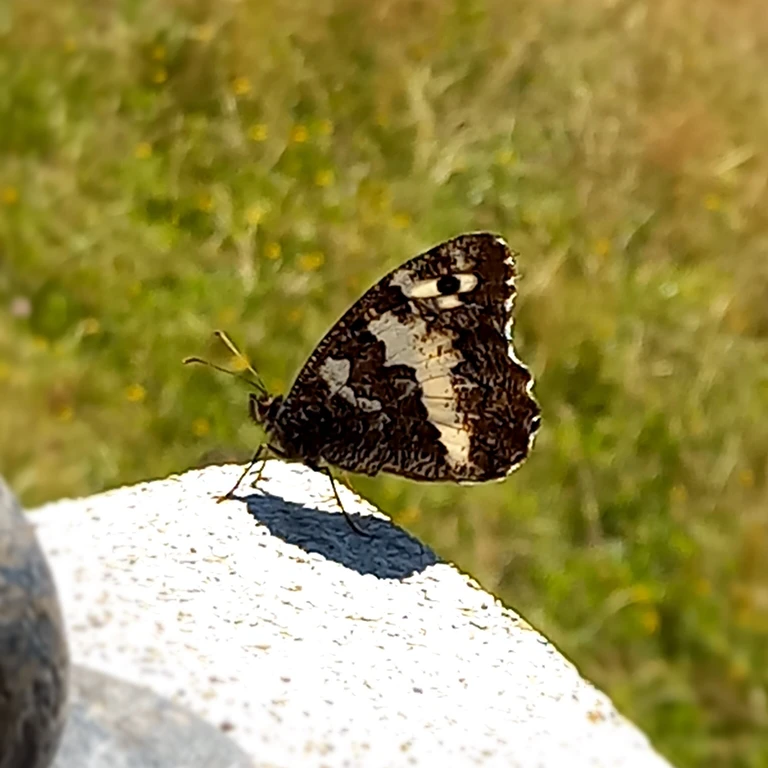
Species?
Brintesia circe
